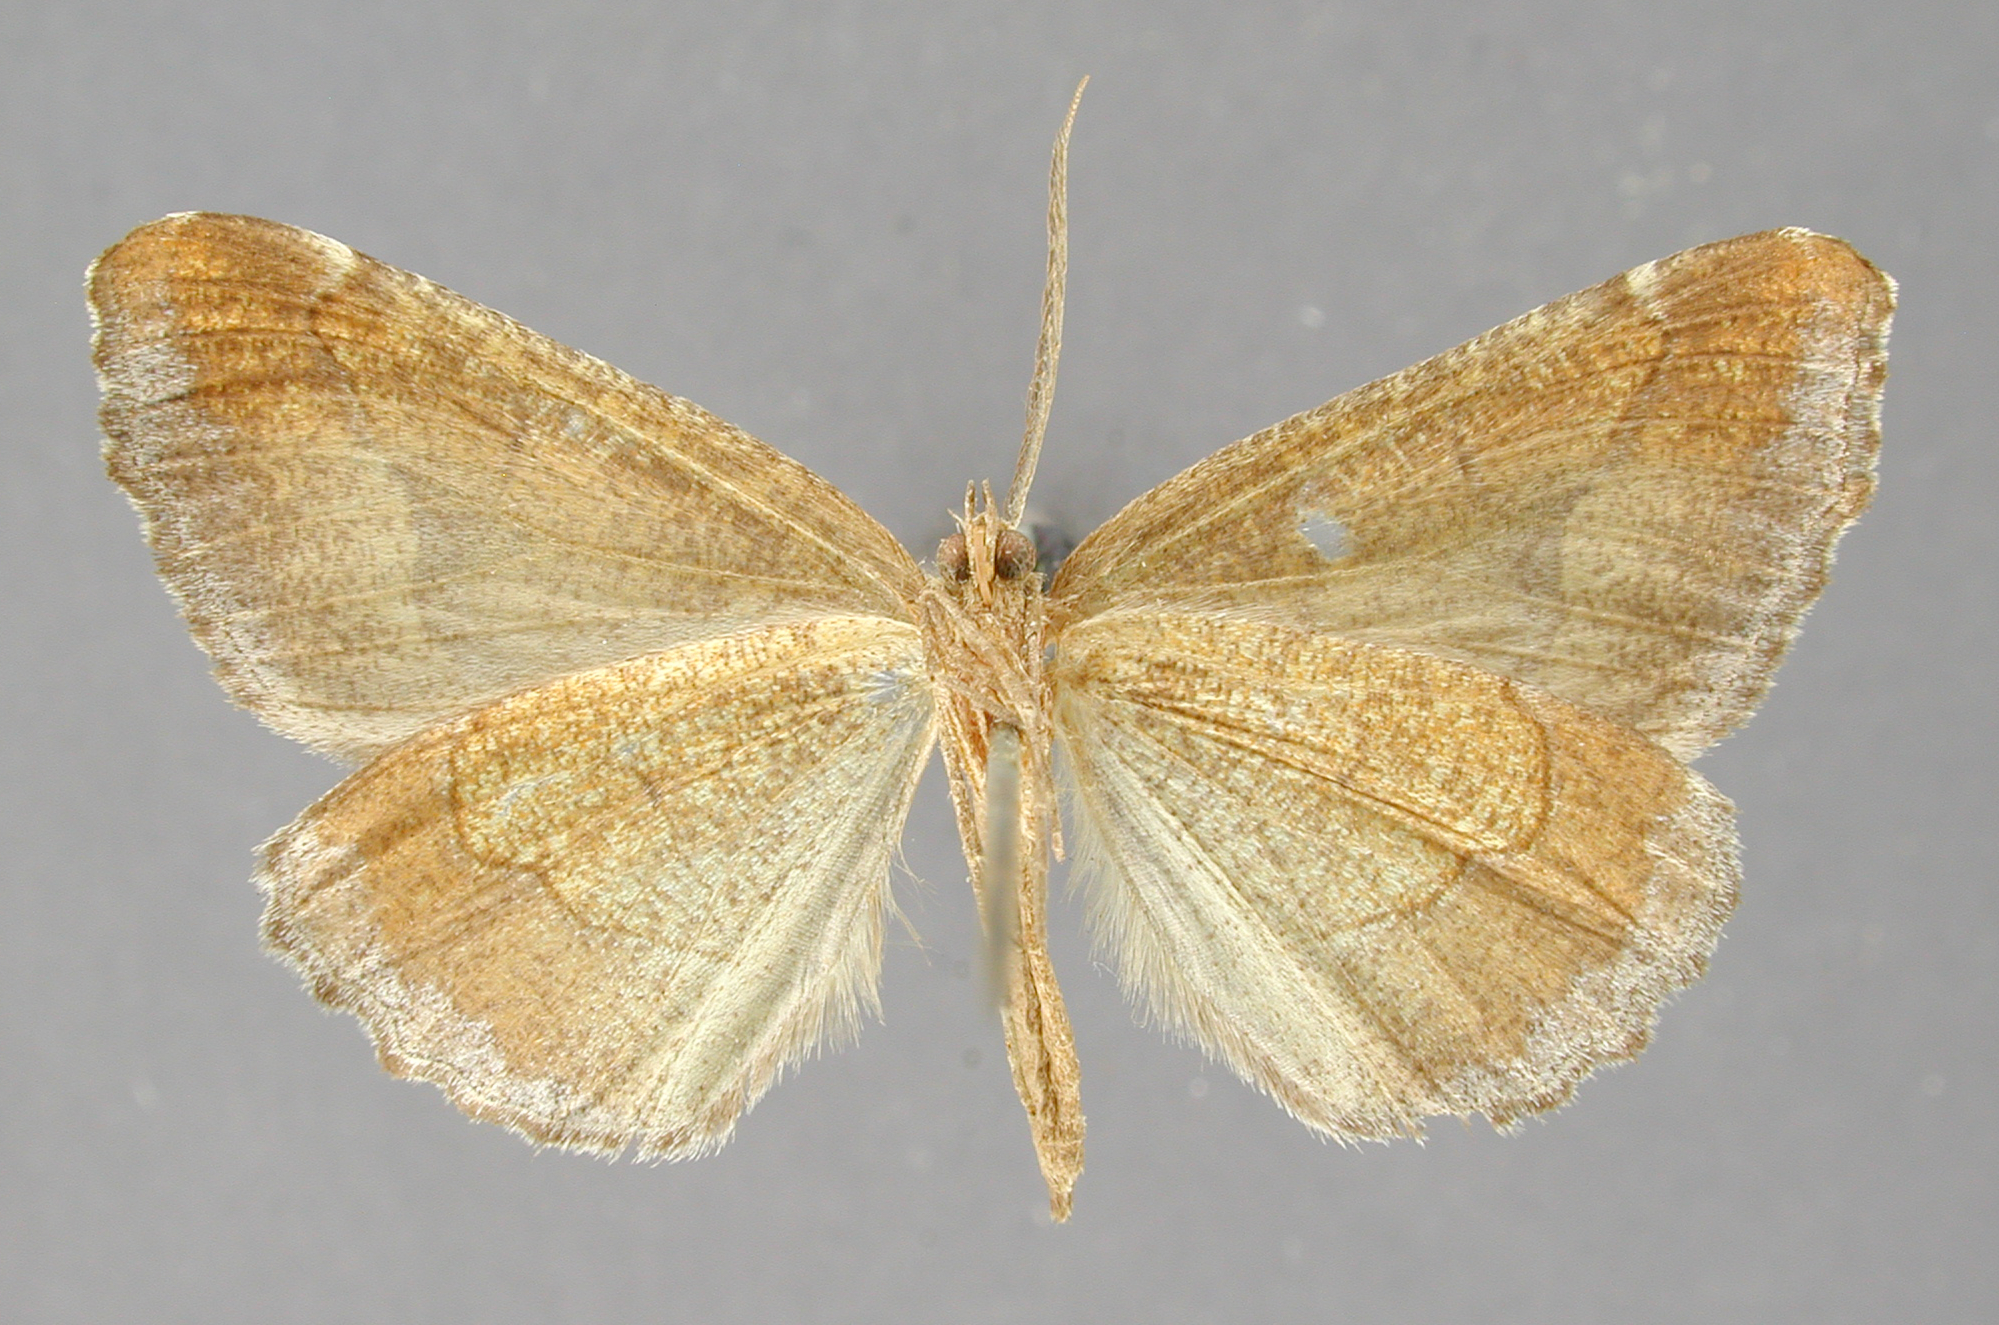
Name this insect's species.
Selenia narcaea
